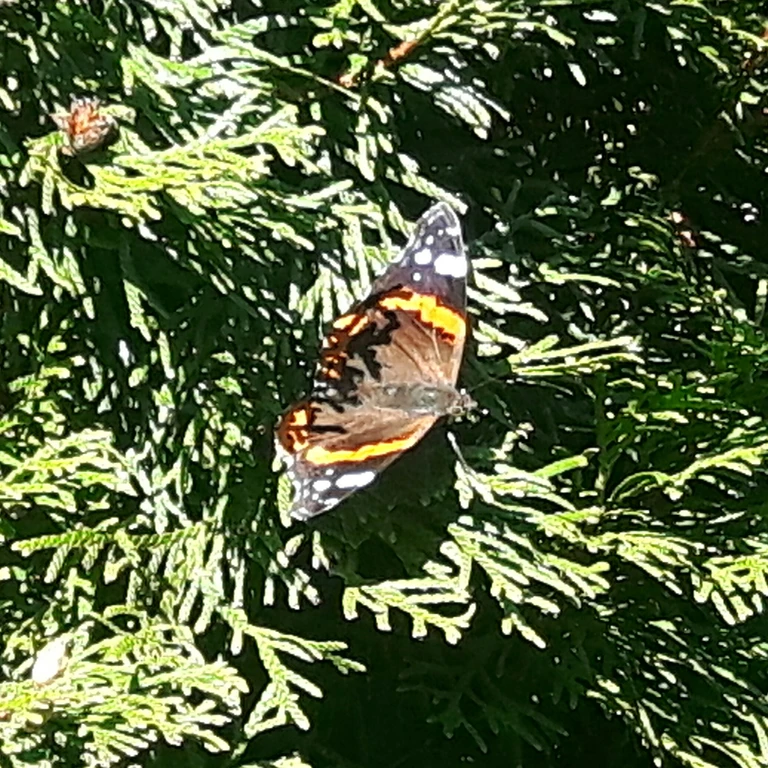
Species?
Vanessa atalanta
